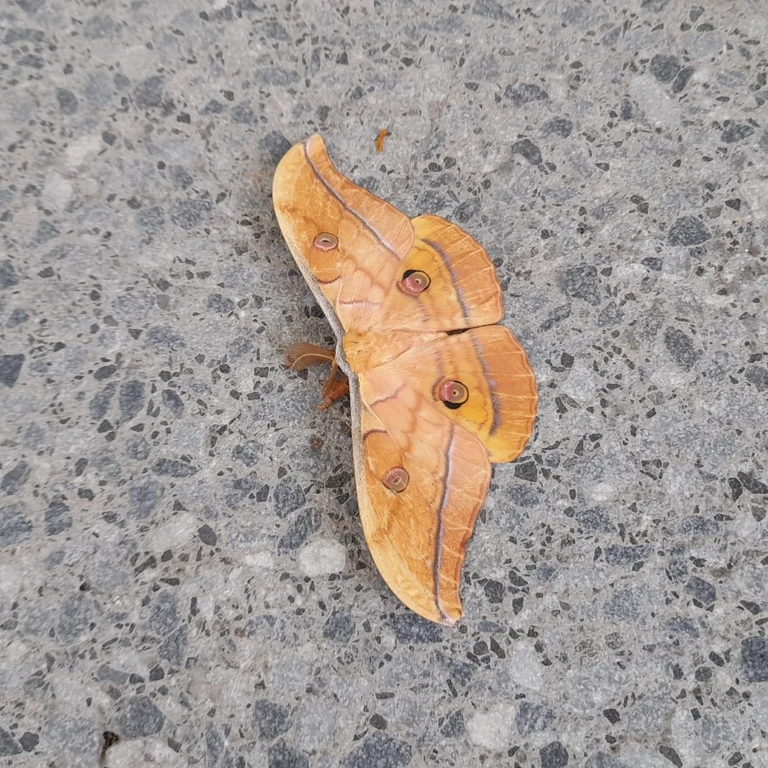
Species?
Antheraea yamamai
